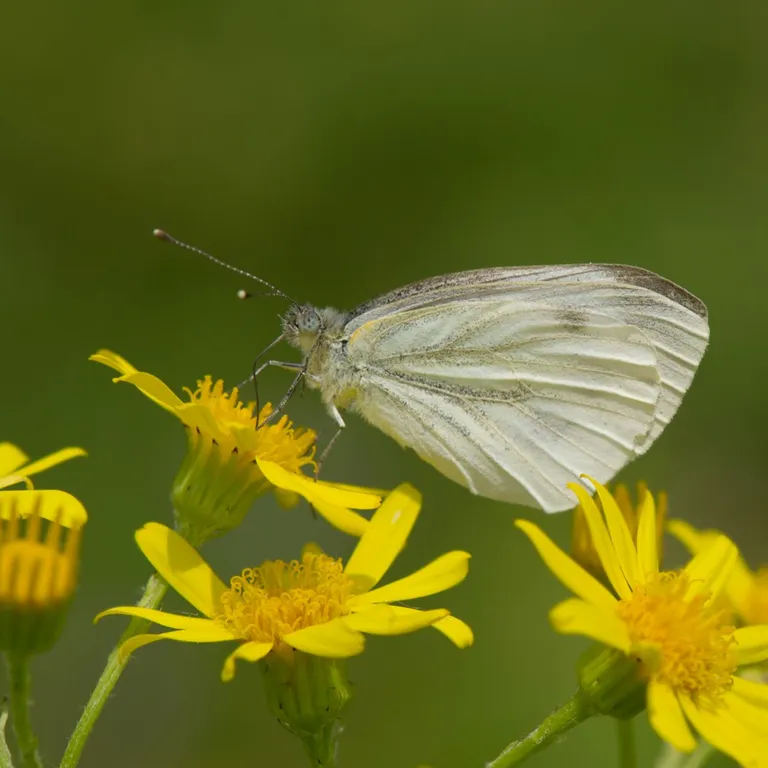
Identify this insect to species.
Pieris napi
